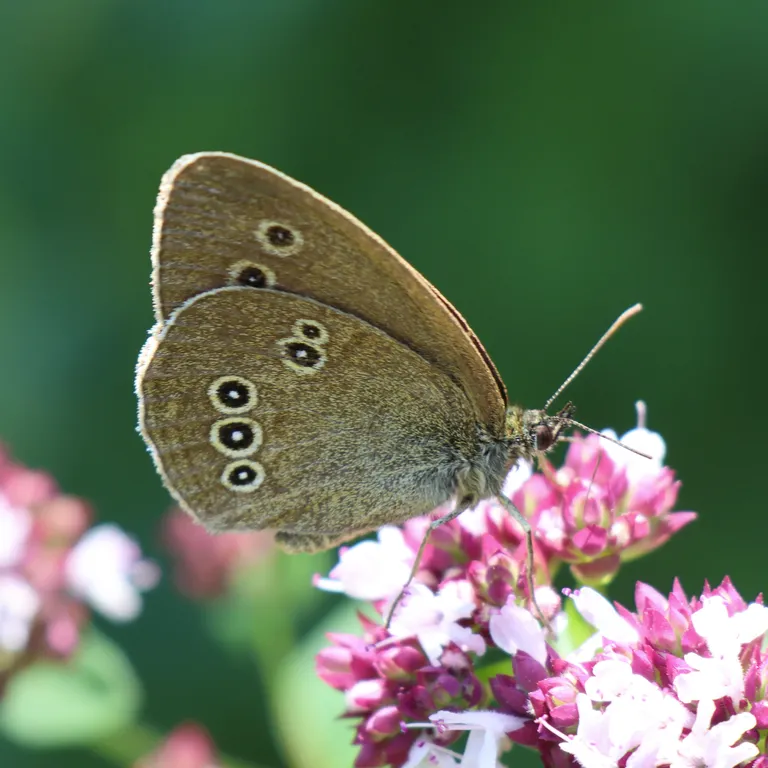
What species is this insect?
Aphantopus hyperantus
